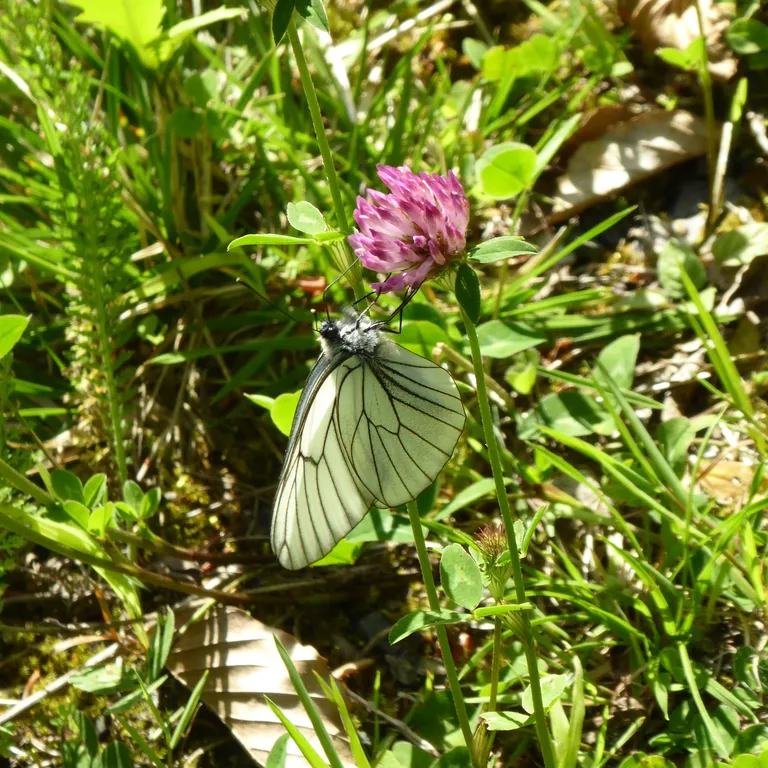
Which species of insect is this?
Aporia crataegi
